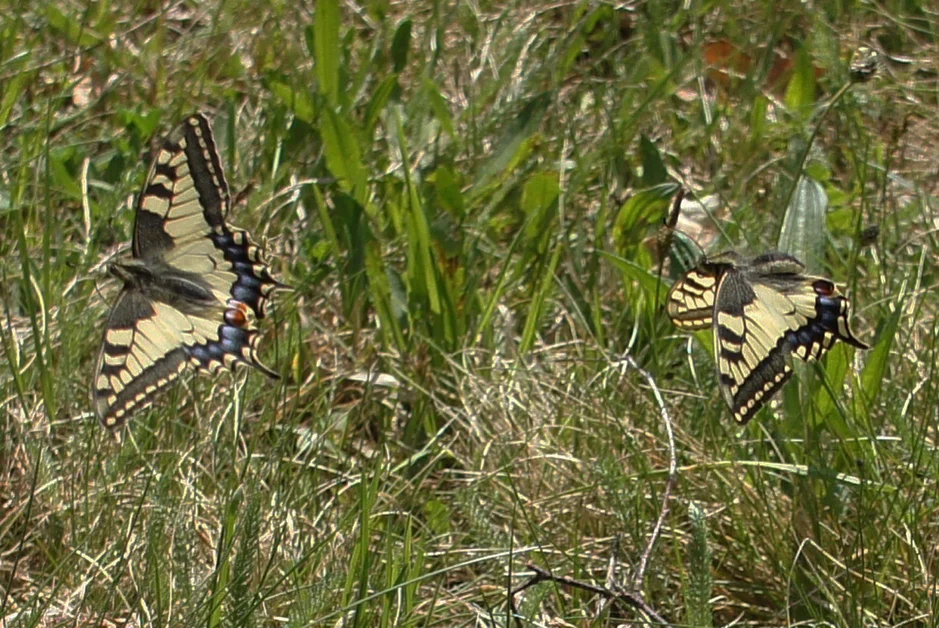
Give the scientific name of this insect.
Papilio machaon
